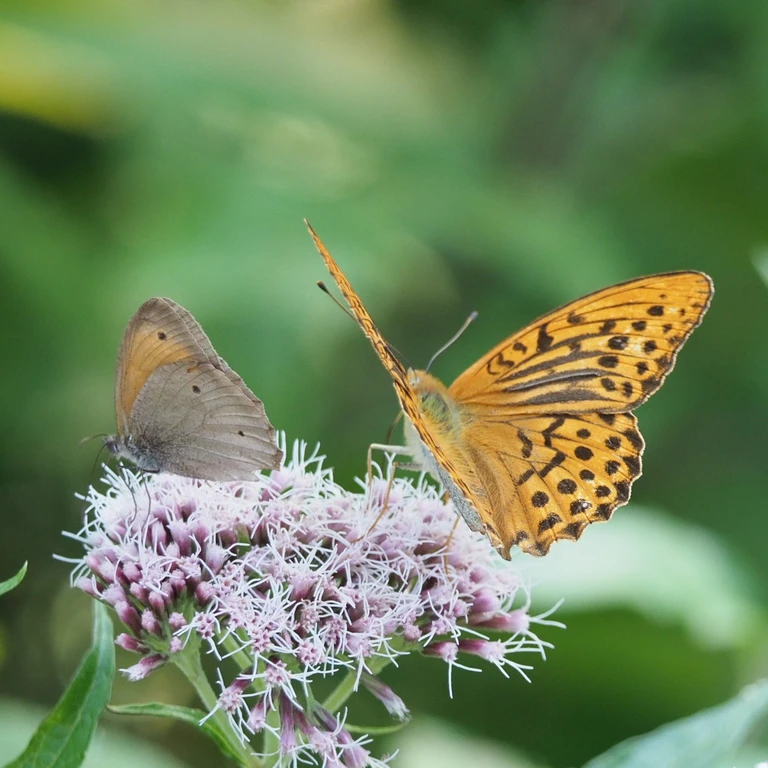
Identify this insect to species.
Argynnis paphia
